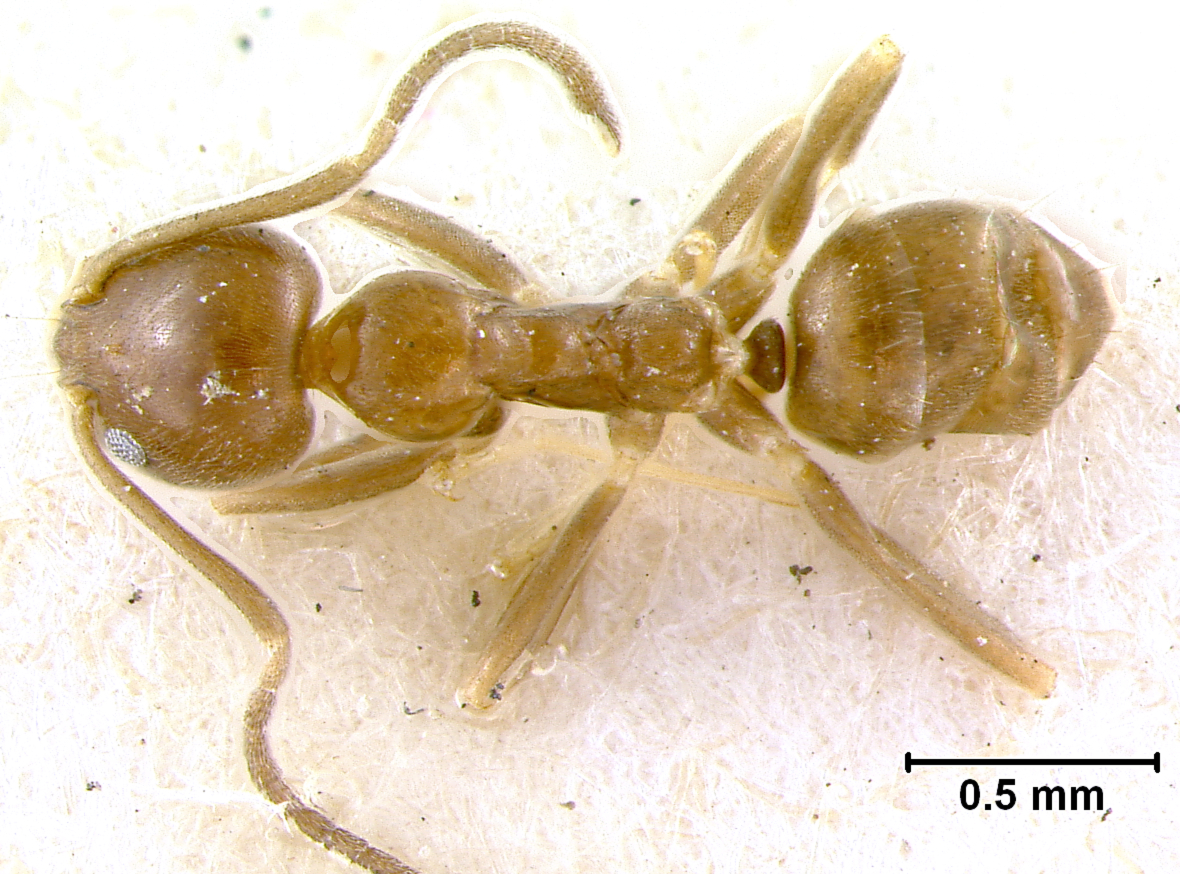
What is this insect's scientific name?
Iridomyrmex melleus
